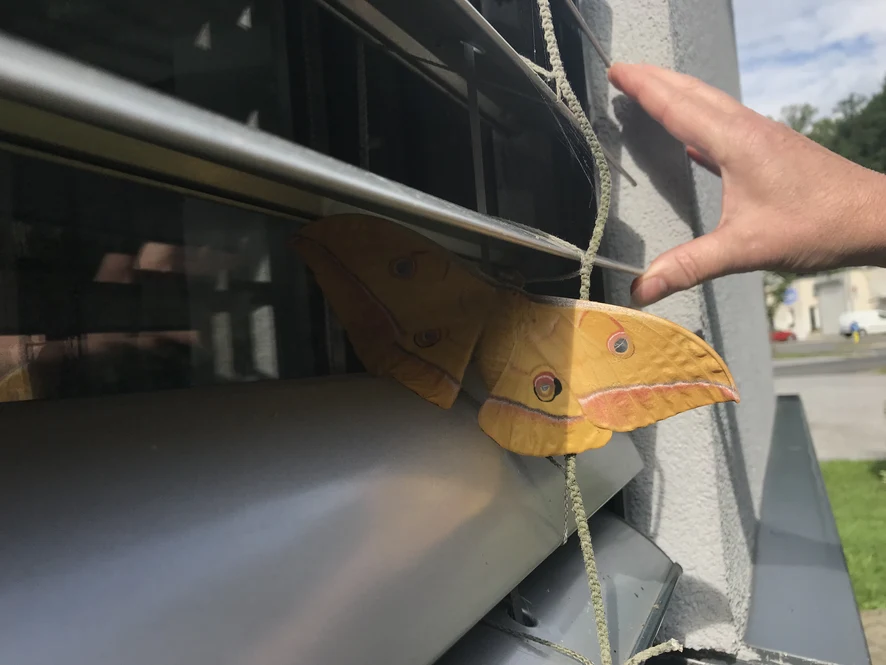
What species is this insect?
Antheraea yamamai
